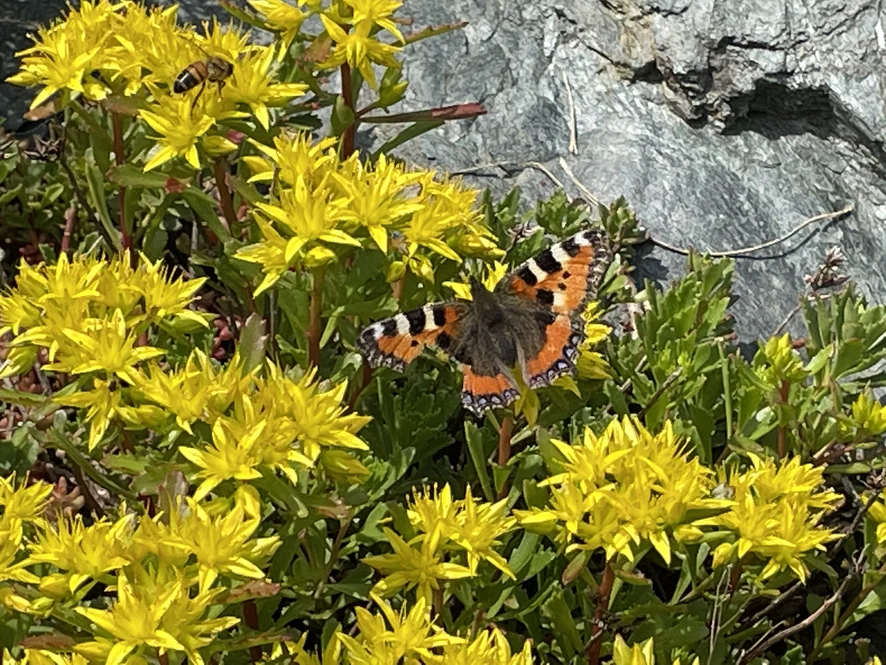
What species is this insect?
Aglais urticae
